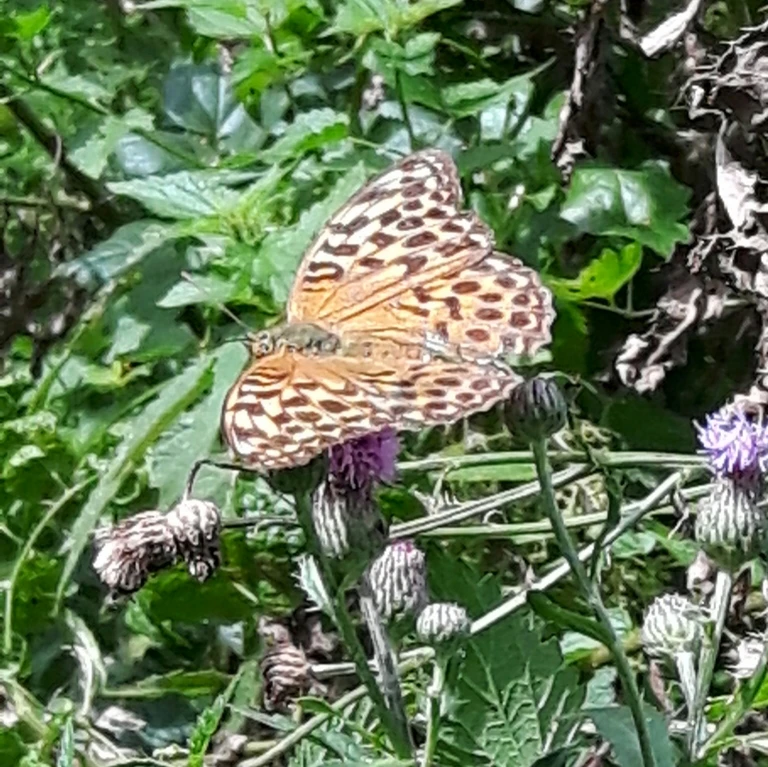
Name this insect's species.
Argynnis paphia
